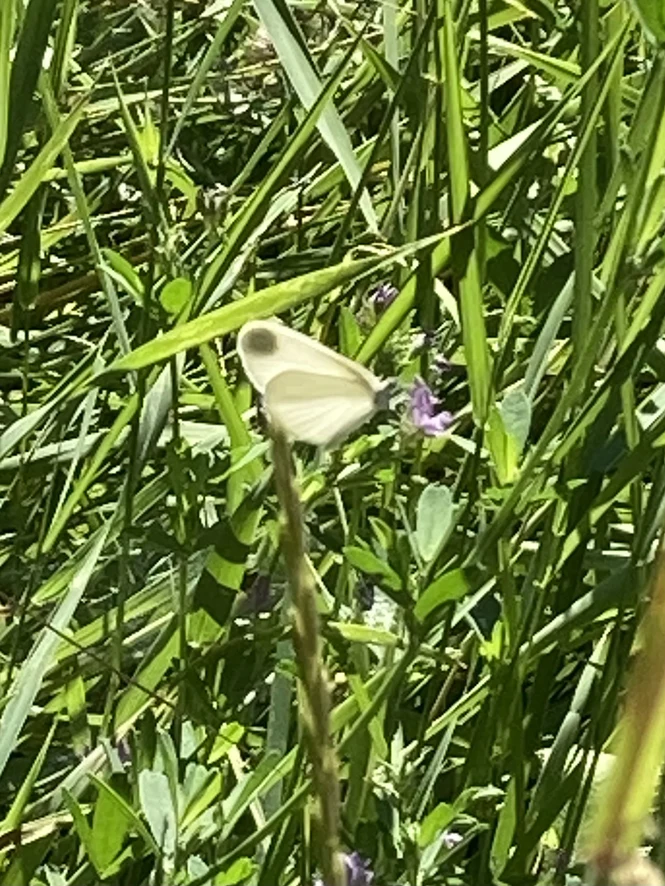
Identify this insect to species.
Leptidea sinapis/juvernica
